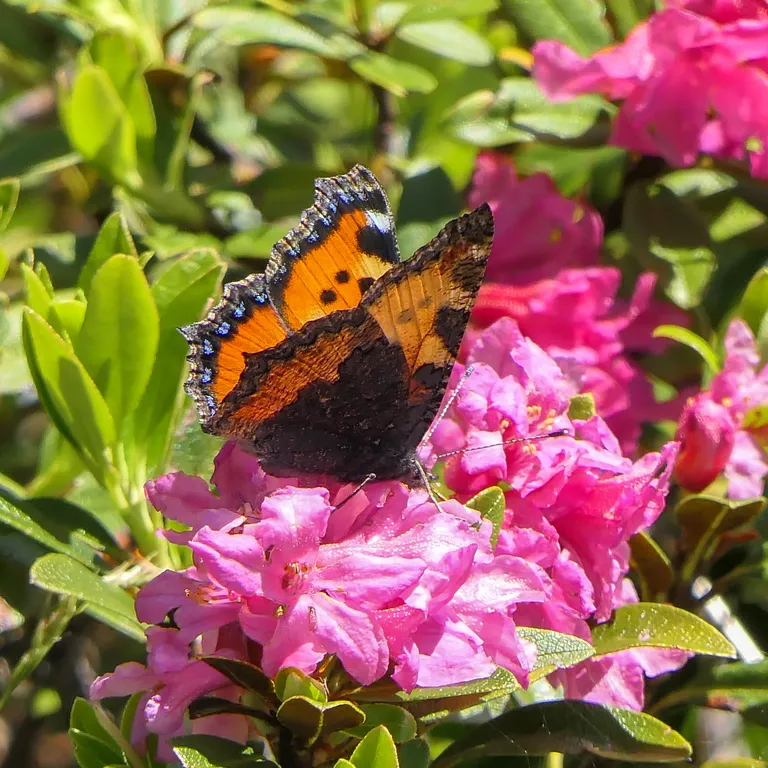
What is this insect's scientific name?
Aglais urticae
